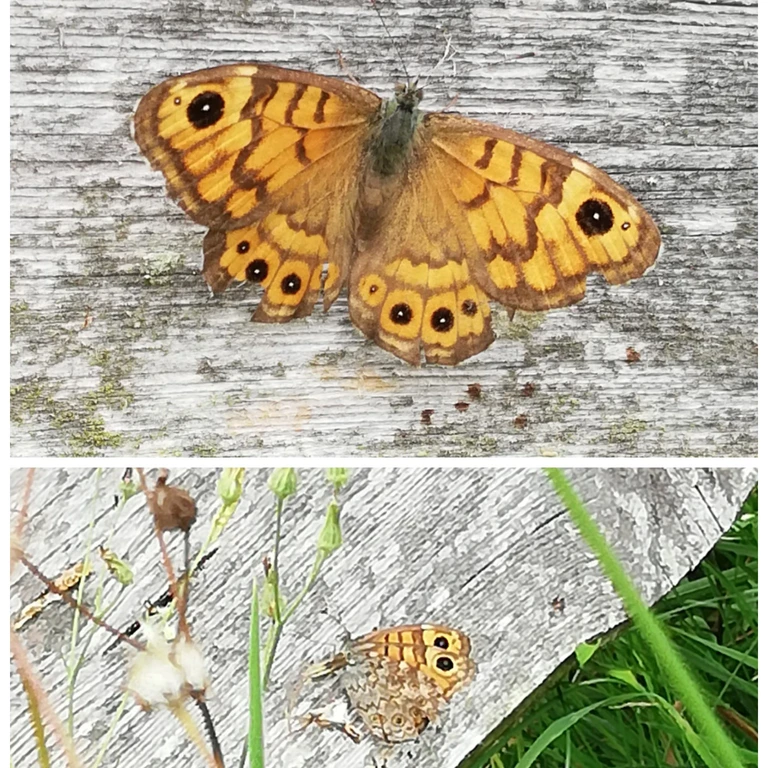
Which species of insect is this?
Lasiommata megera (also Pararge megera)
